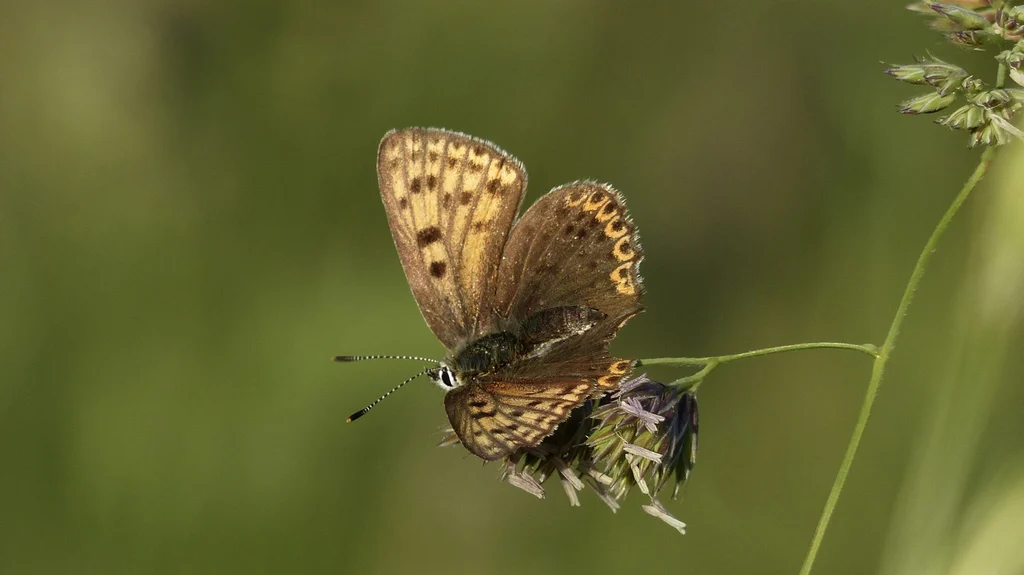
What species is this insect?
Lycaena tityrus (also Loweia tityrus)
